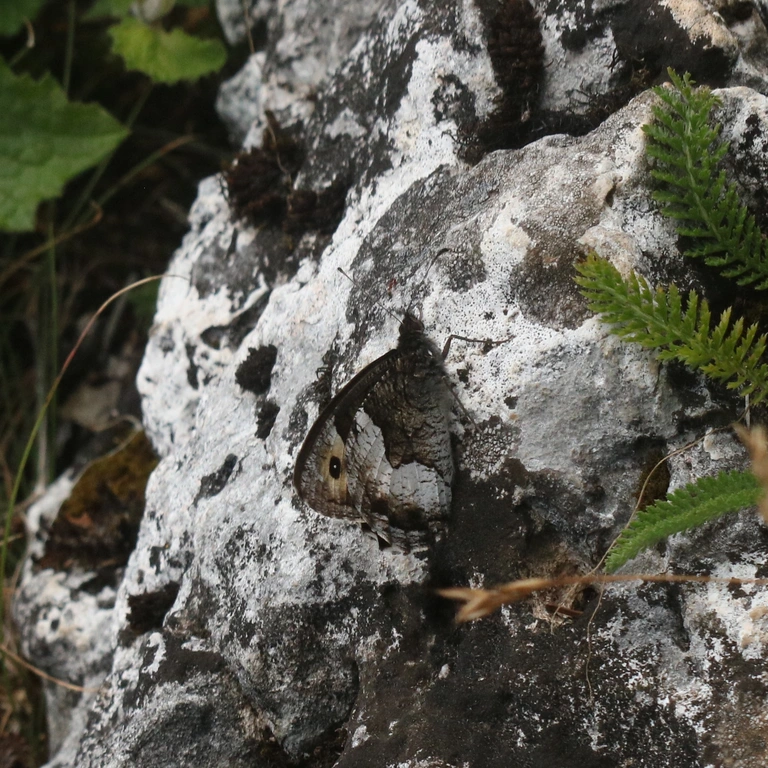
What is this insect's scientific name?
Hipparchia alcyone
